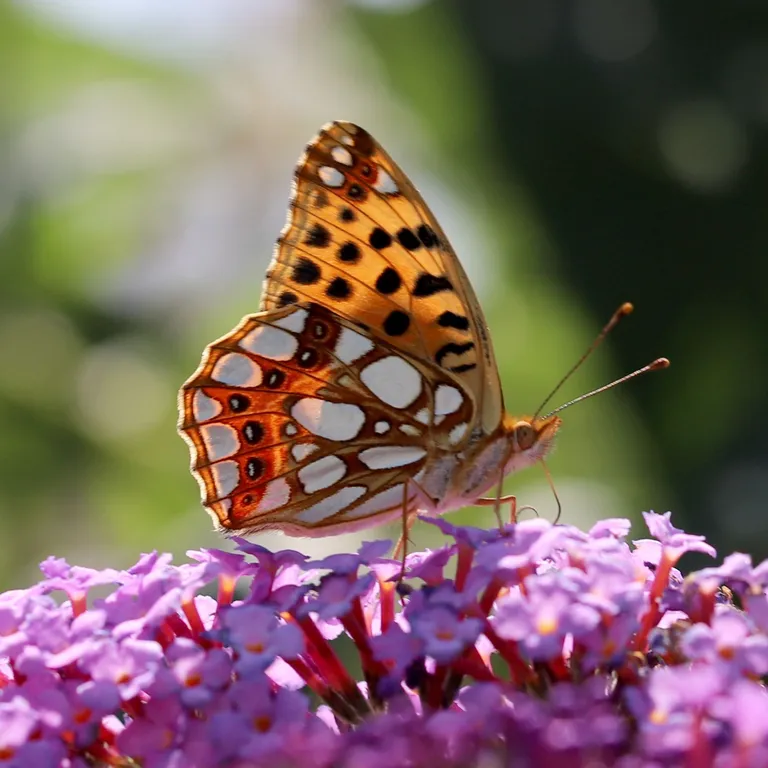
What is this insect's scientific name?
Issoria lathonia
